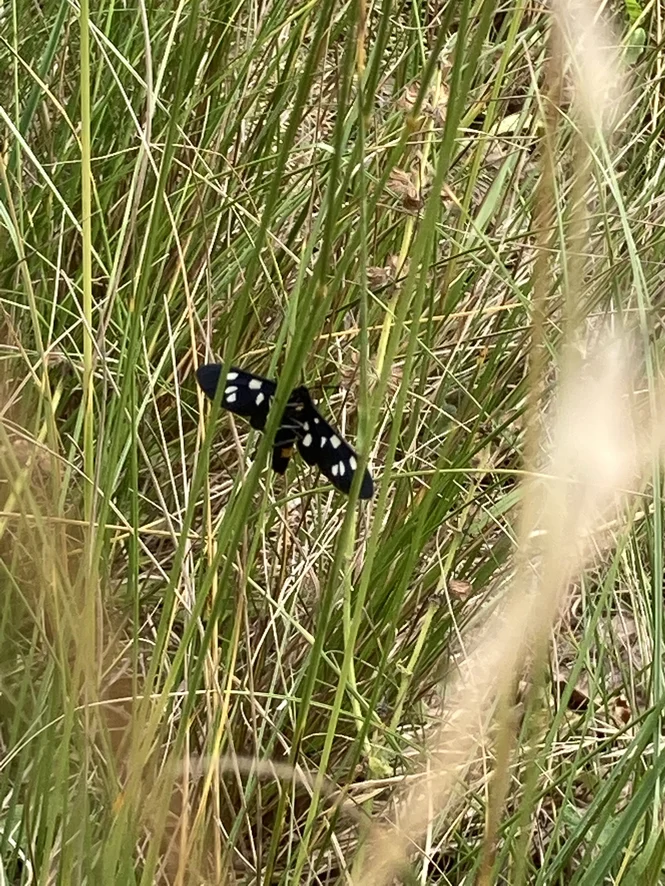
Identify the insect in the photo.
Amata phegea
